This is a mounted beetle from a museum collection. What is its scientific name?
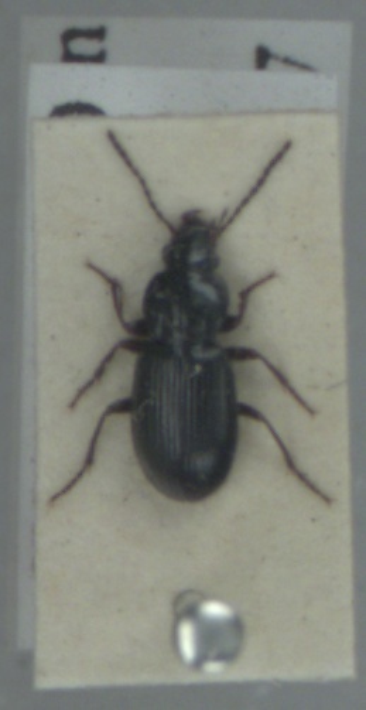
Pterostichus diligens
